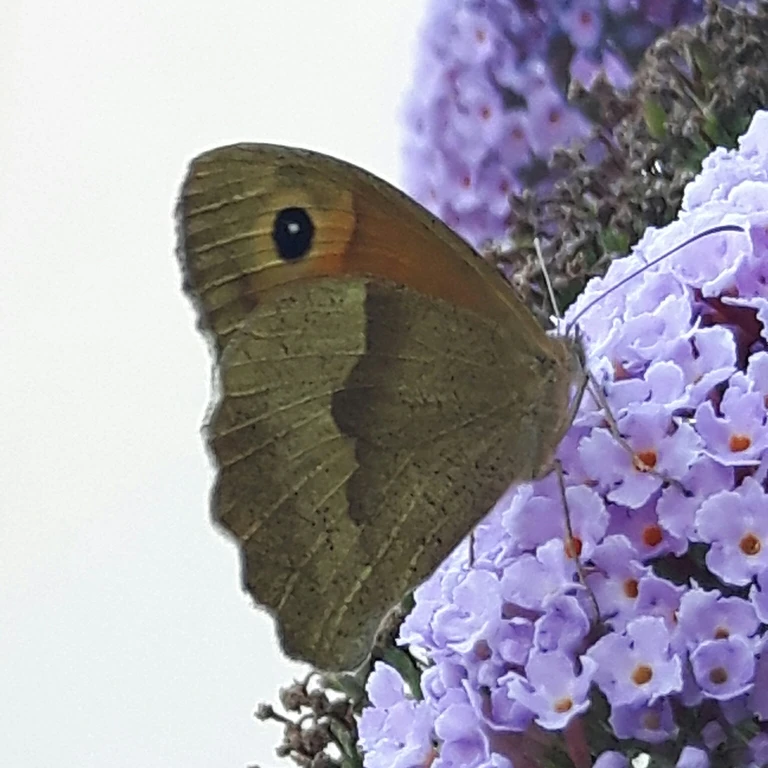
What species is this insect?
Maniola jurtina
